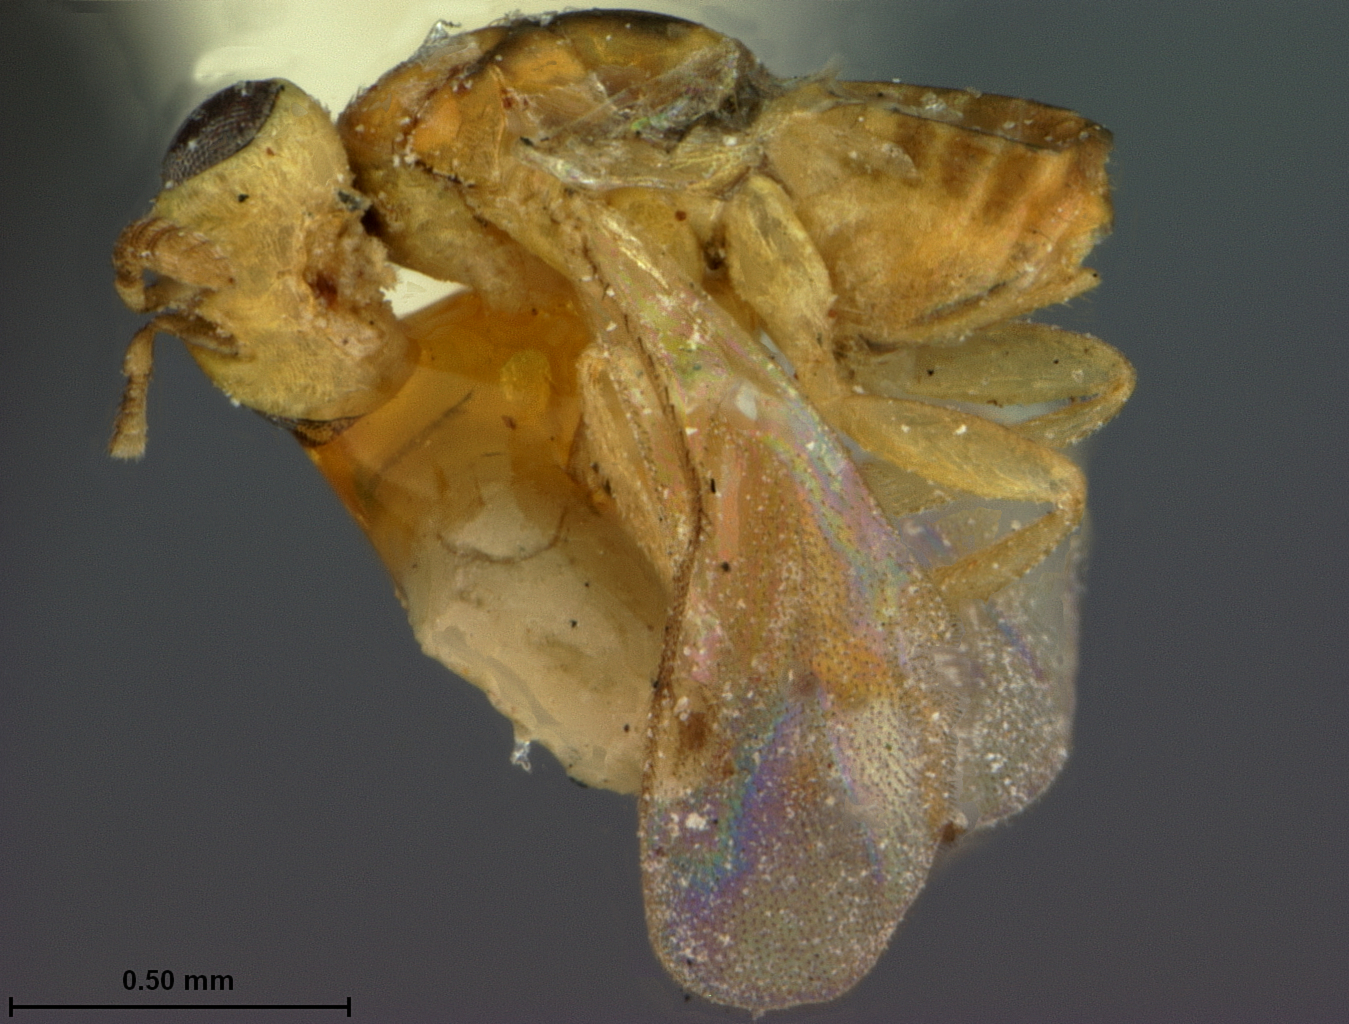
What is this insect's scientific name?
Brachyscelidiphaga flava
